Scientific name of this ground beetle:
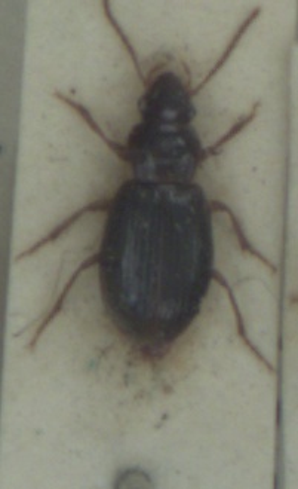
Bradycellus sharpi
